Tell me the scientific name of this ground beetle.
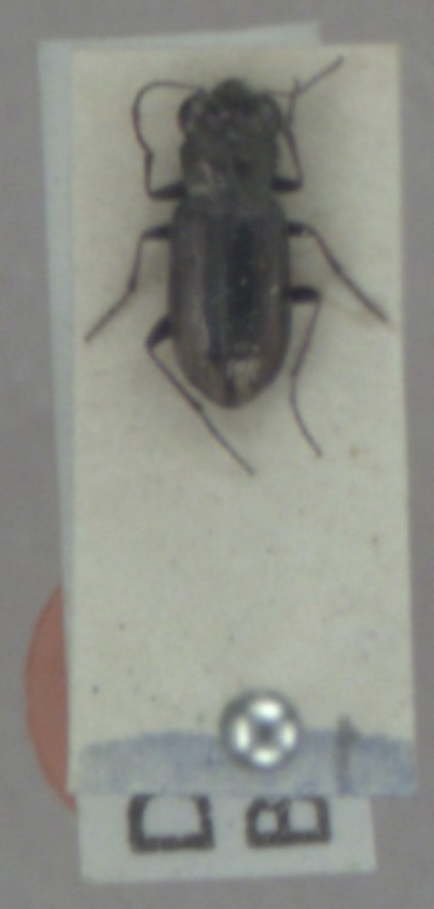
Notiophilus biguttatus
